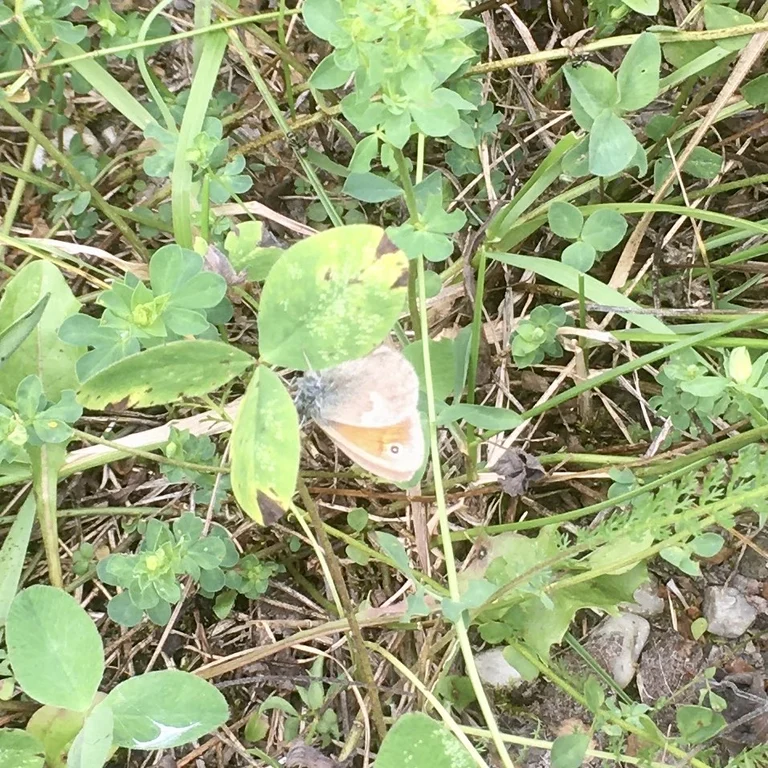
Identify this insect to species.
Coenonympha pamphilus
